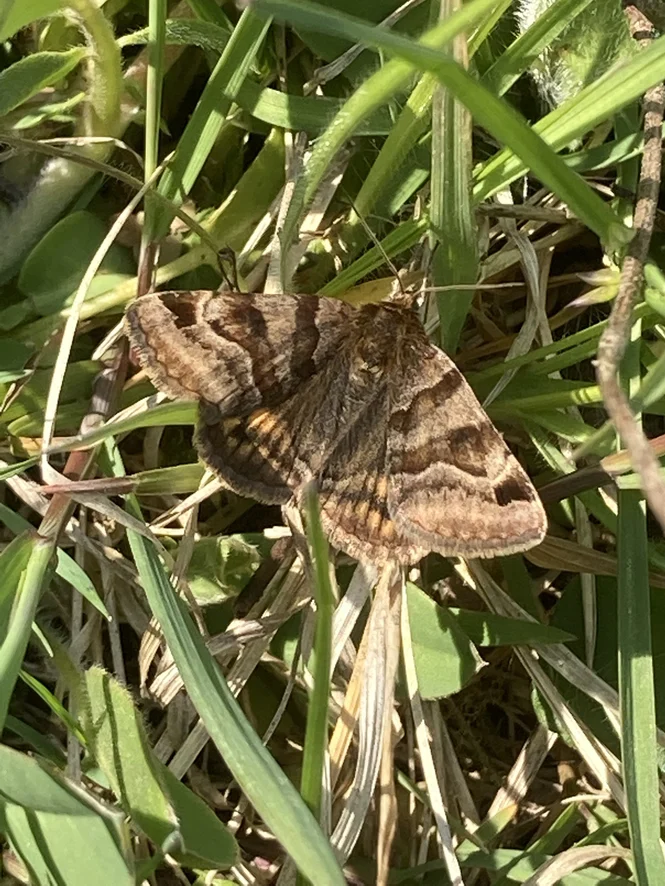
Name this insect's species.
Euclidia glyphica
